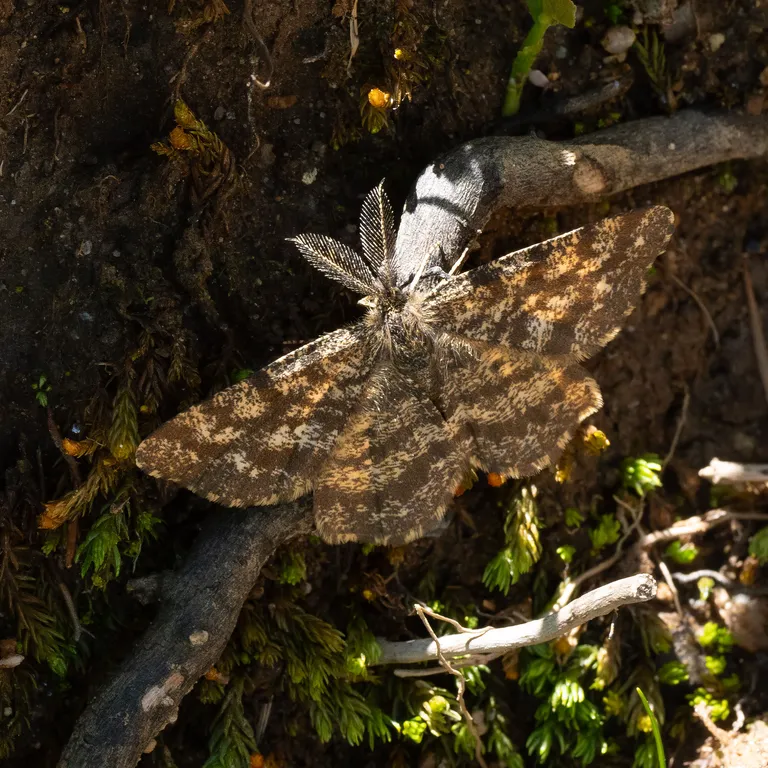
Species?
Ematurga atomaria
